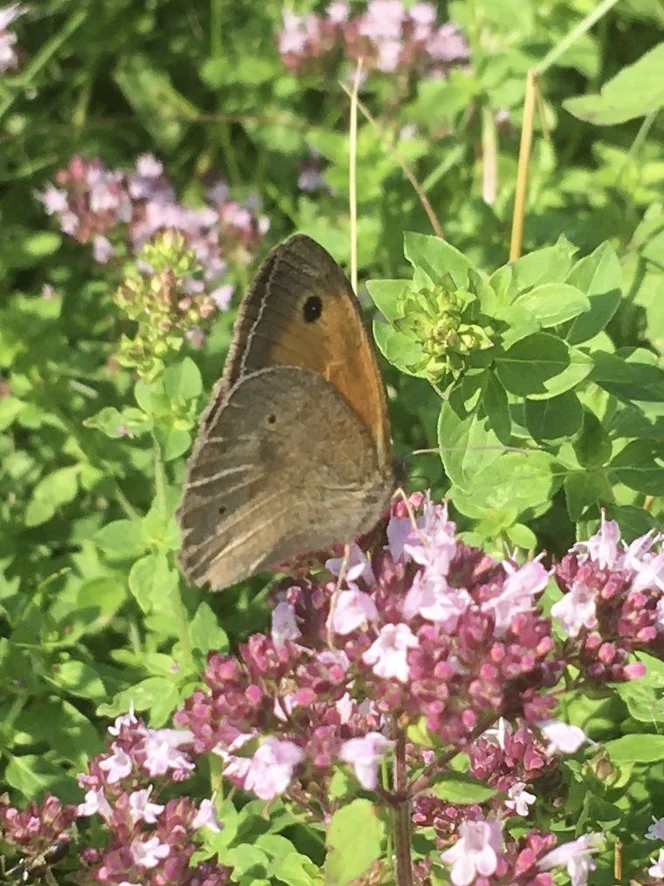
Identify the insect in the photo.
Maniola jurtina
